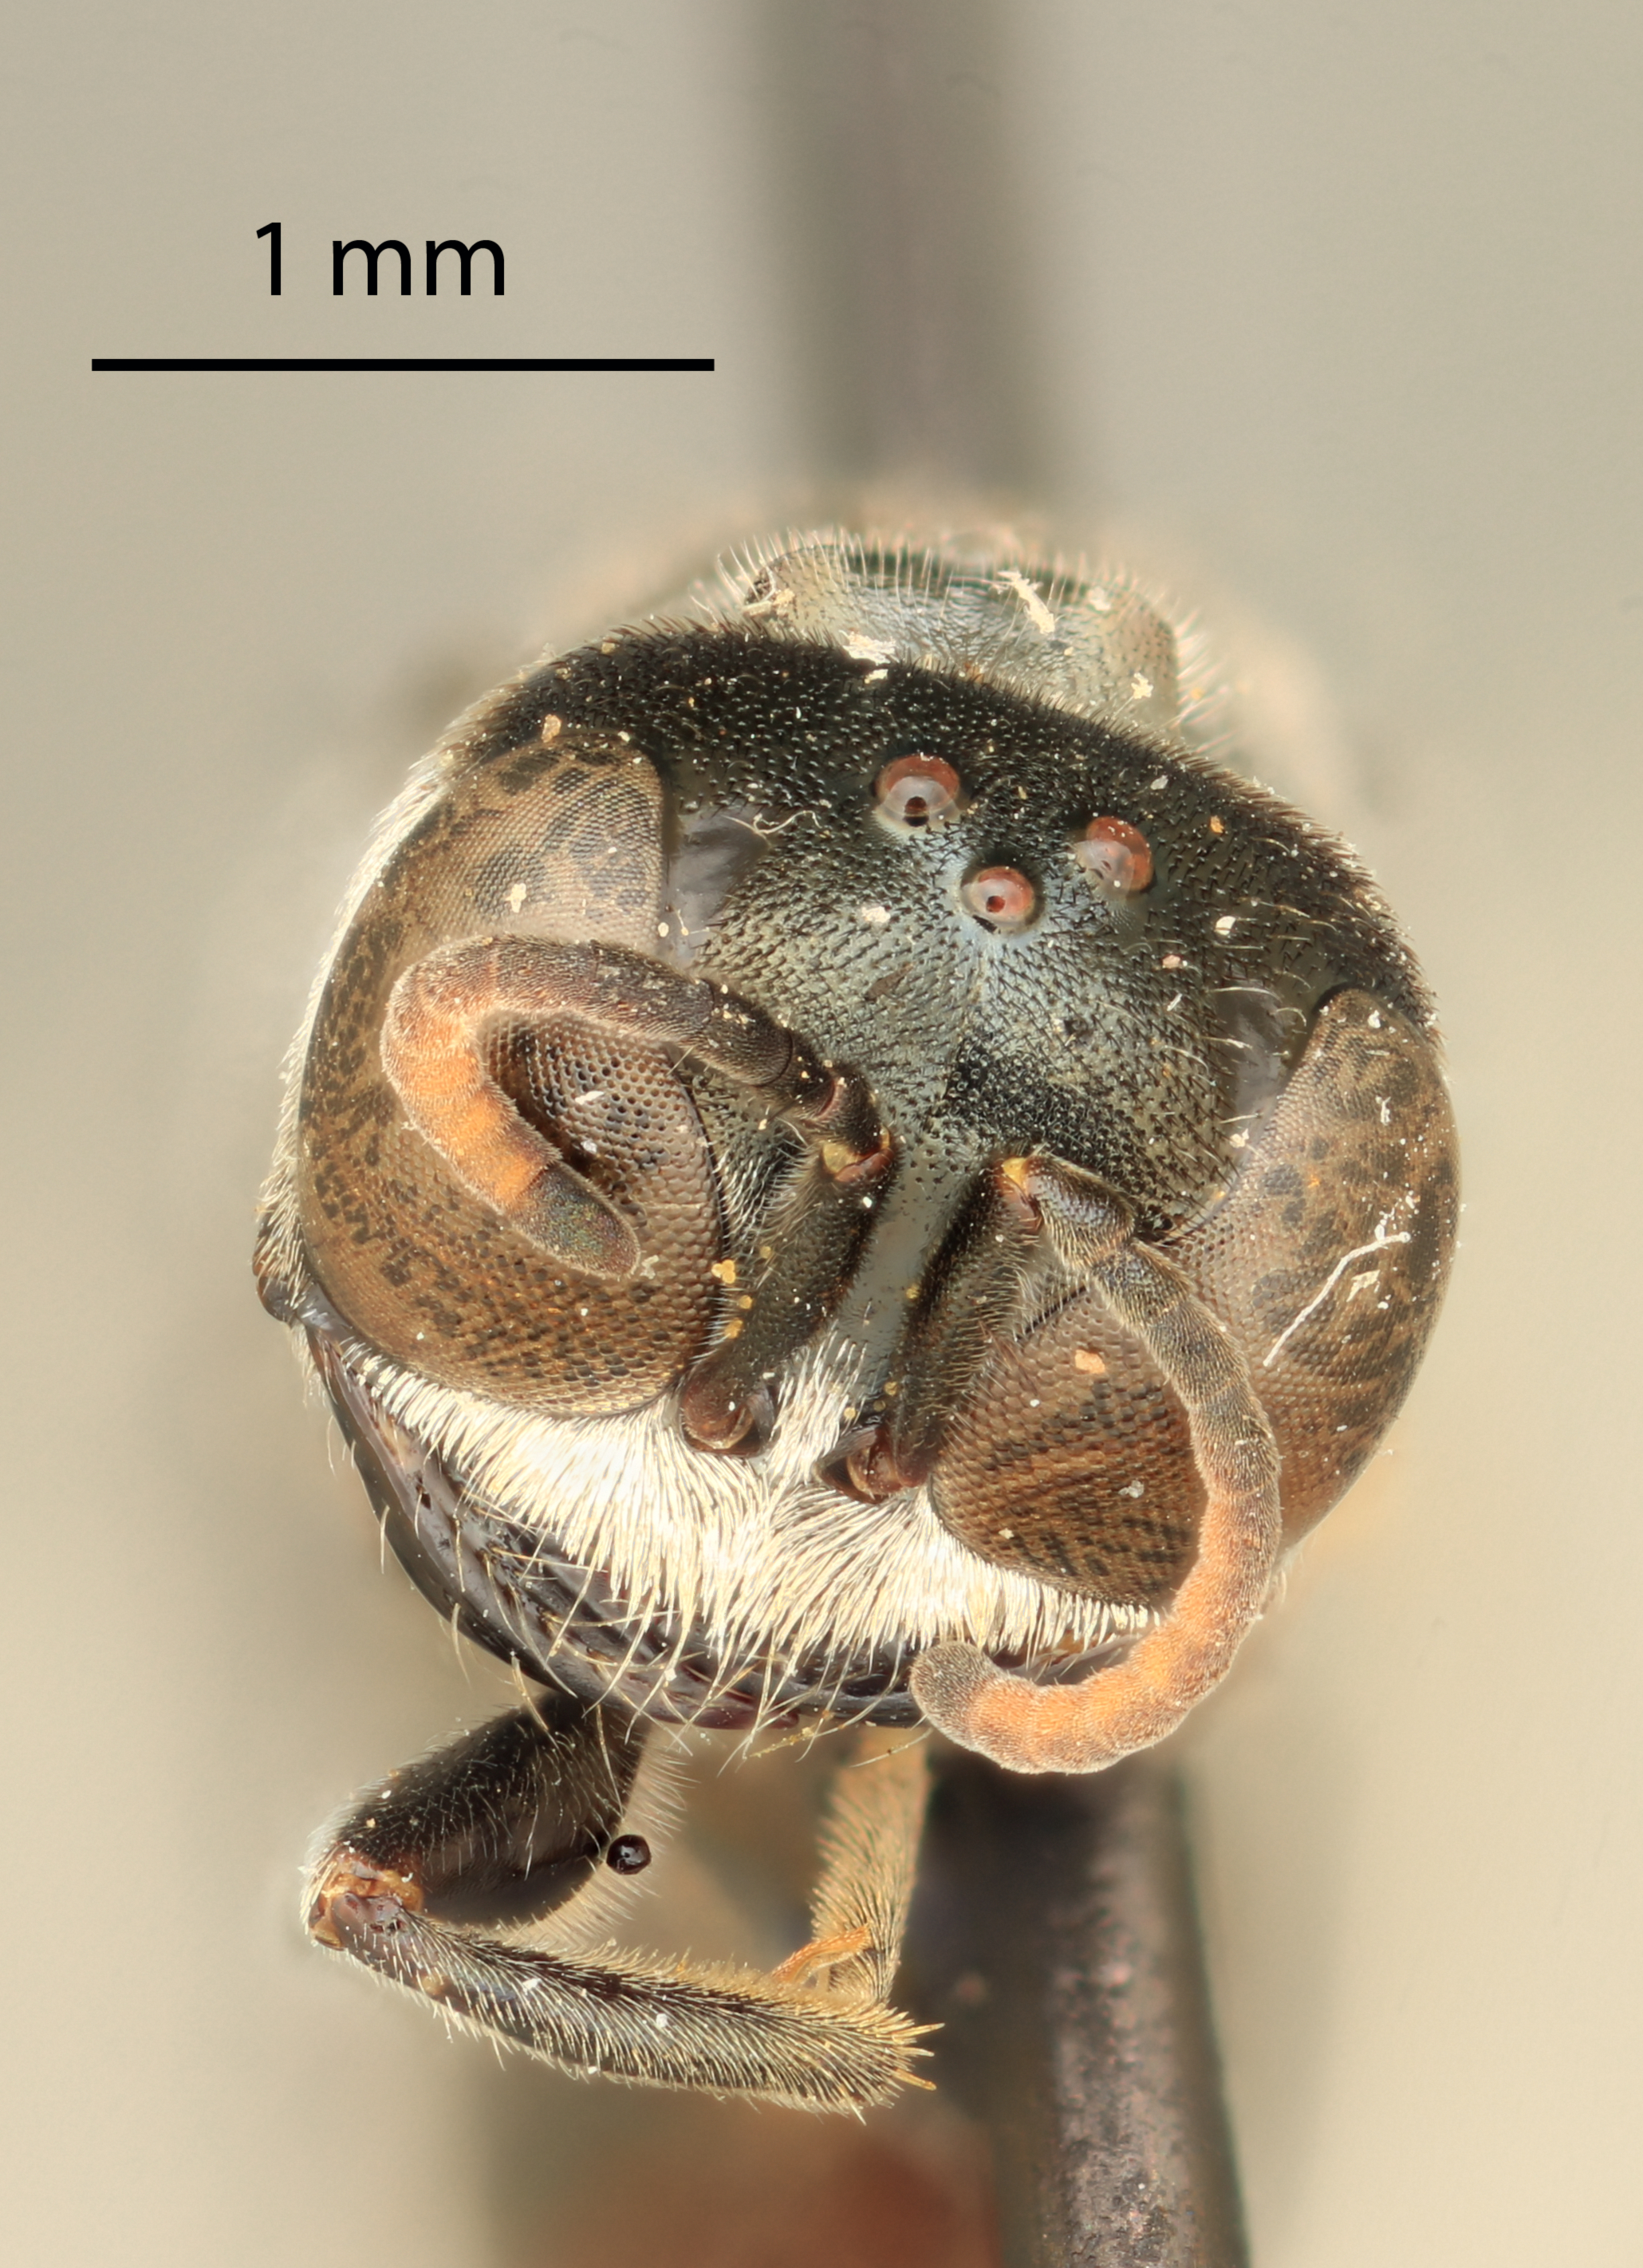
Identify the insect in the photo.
Podagritus acollae
